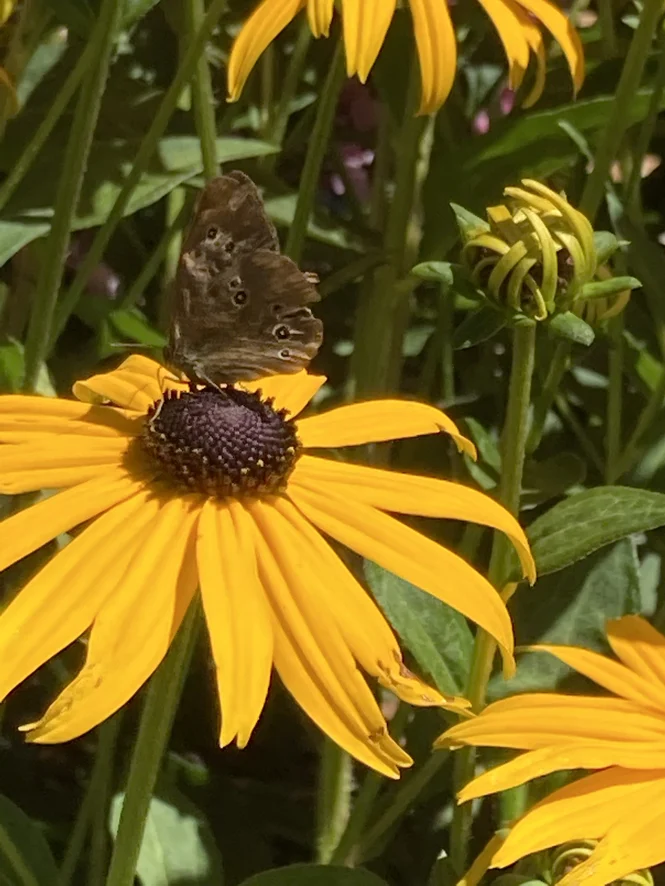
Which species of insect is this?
Aphantopus hyperantus
